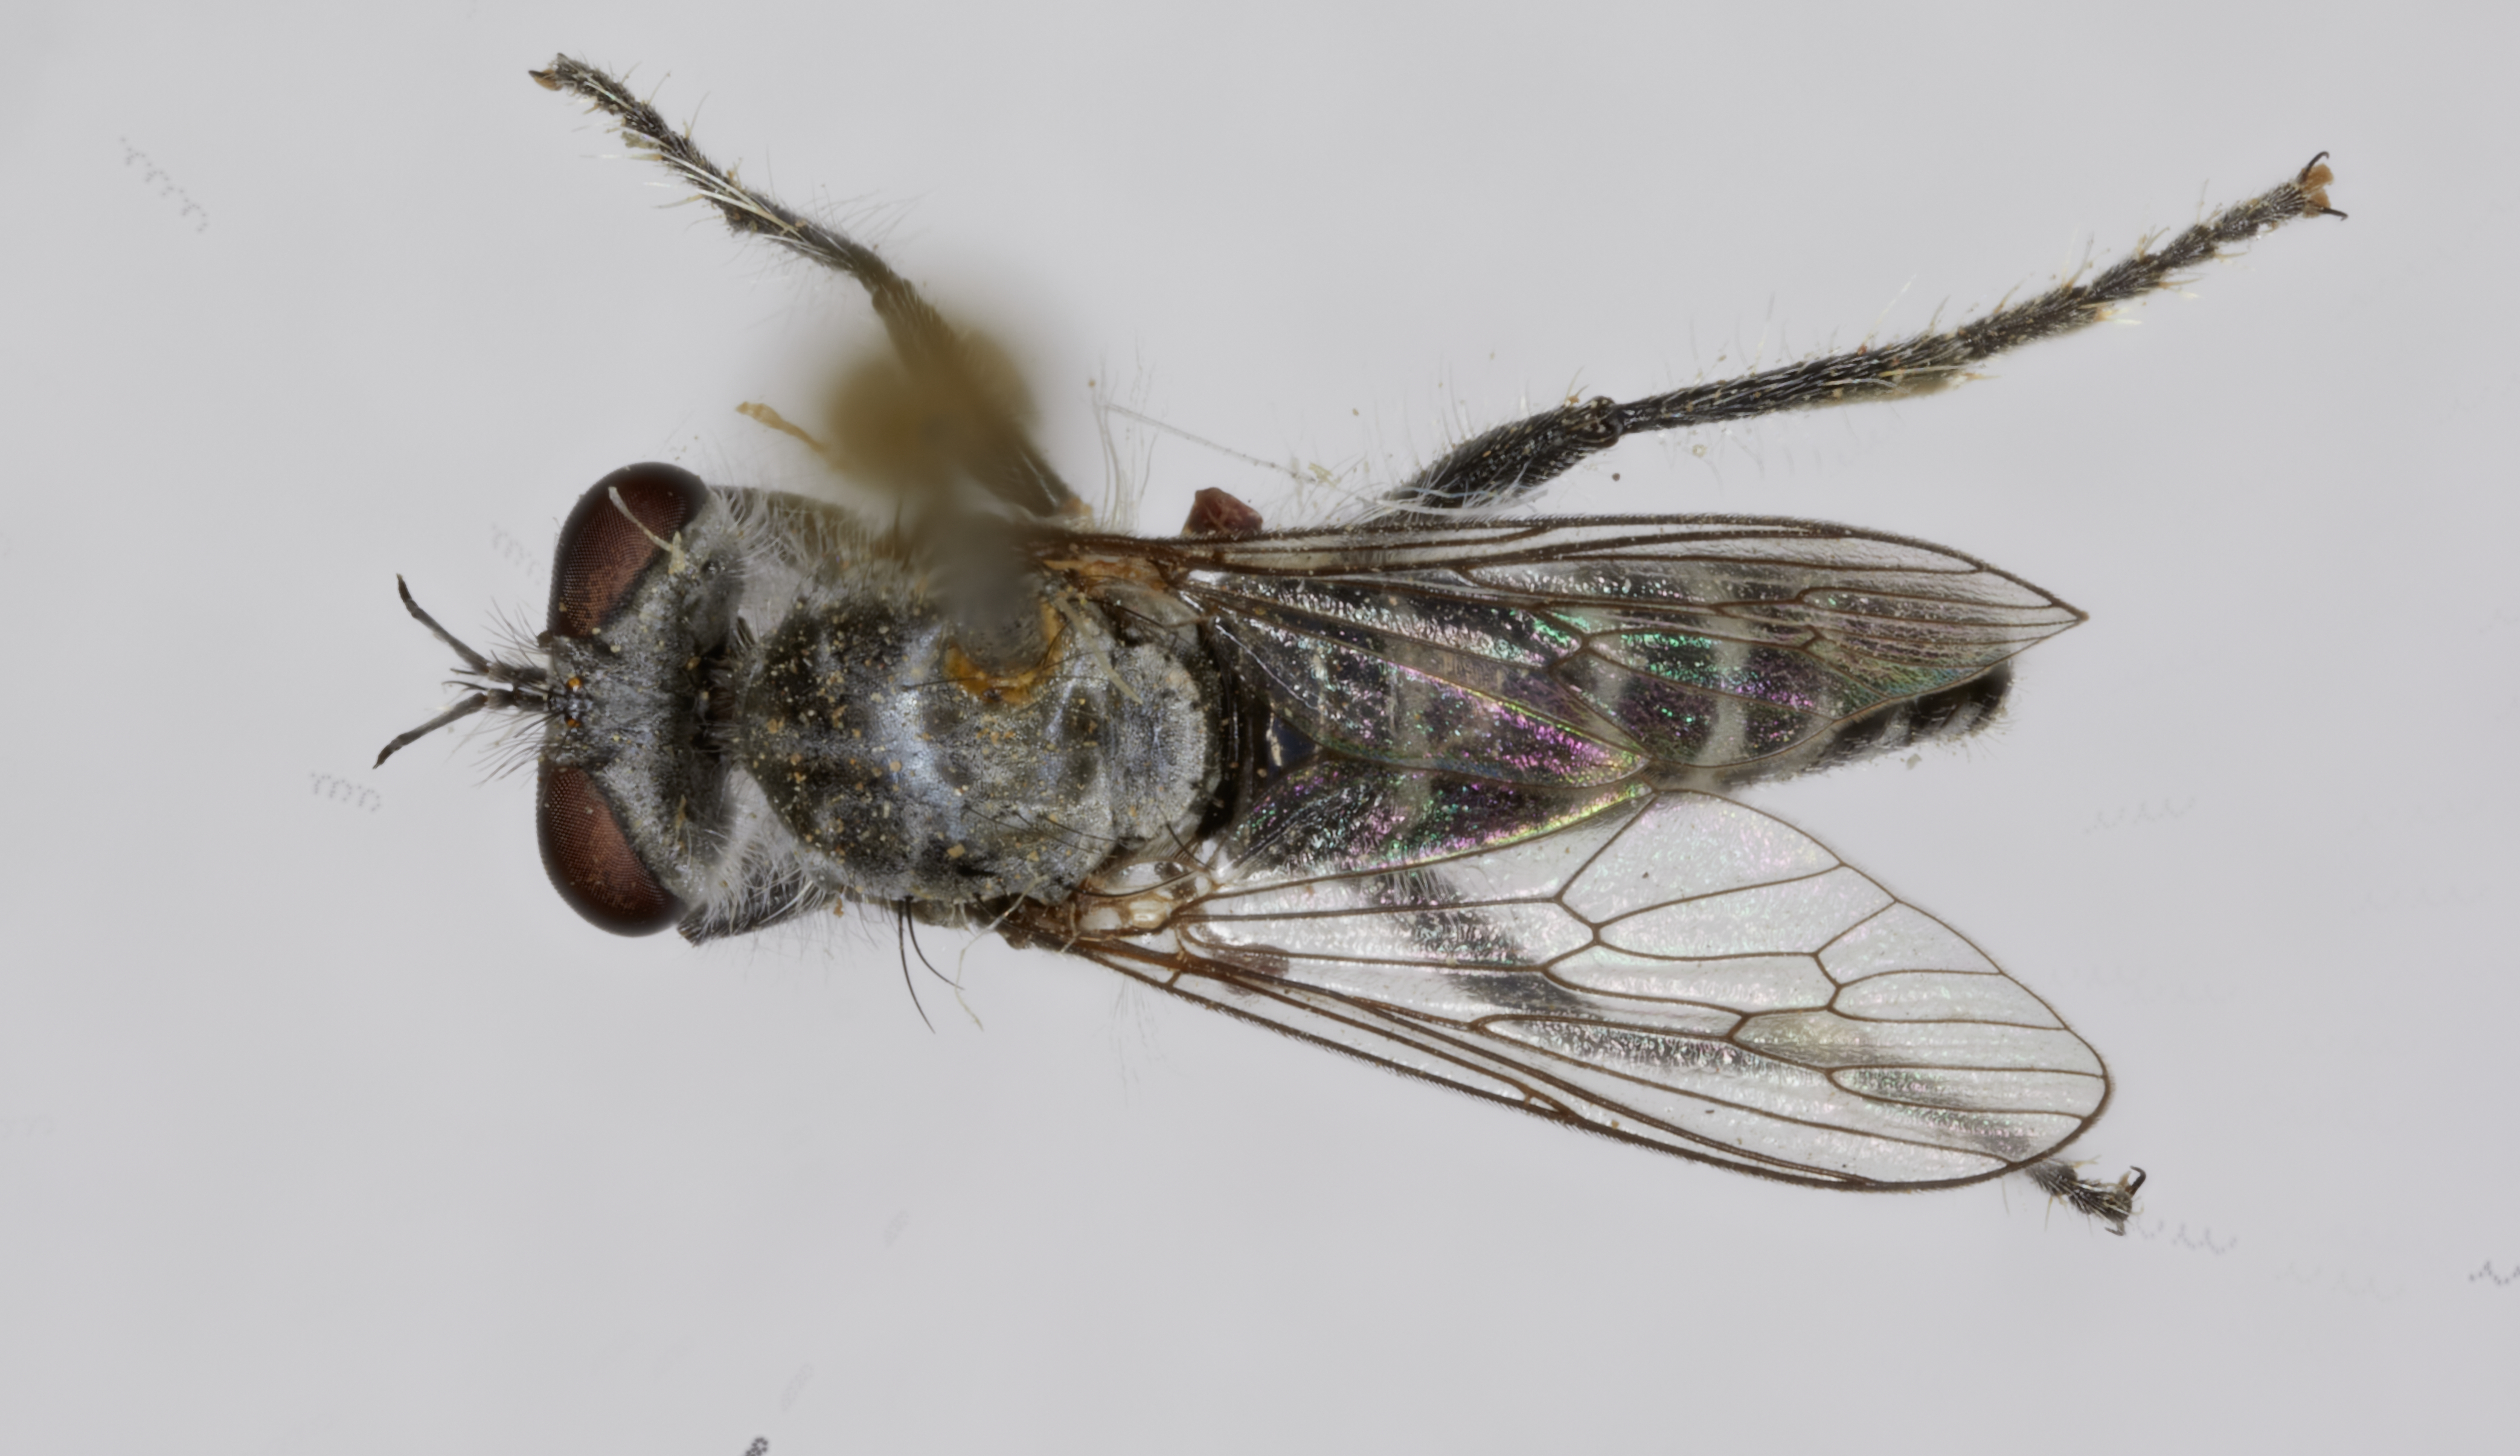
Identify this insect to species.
Backomyia seminoensis
